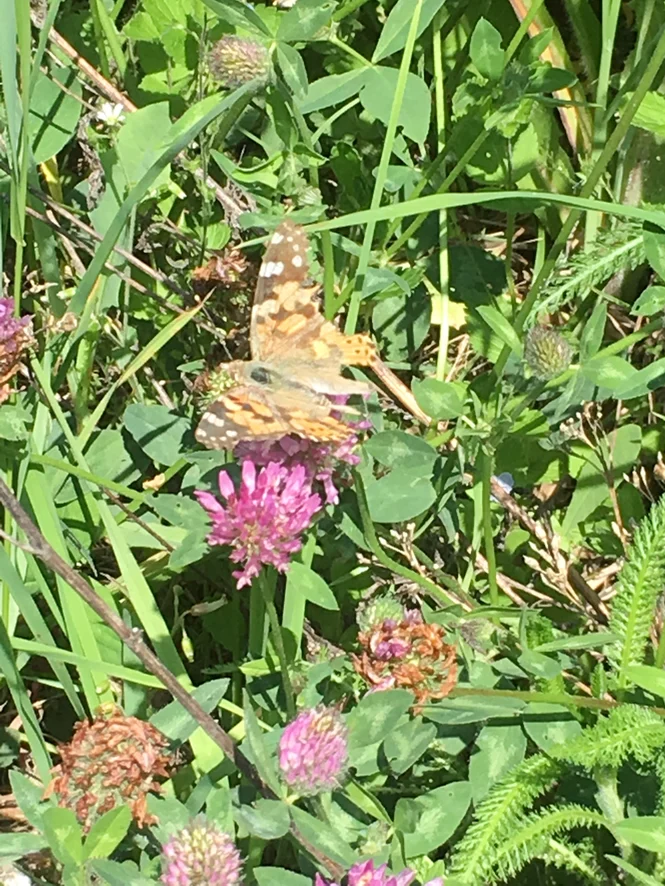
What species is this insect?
Vanessa cardui
